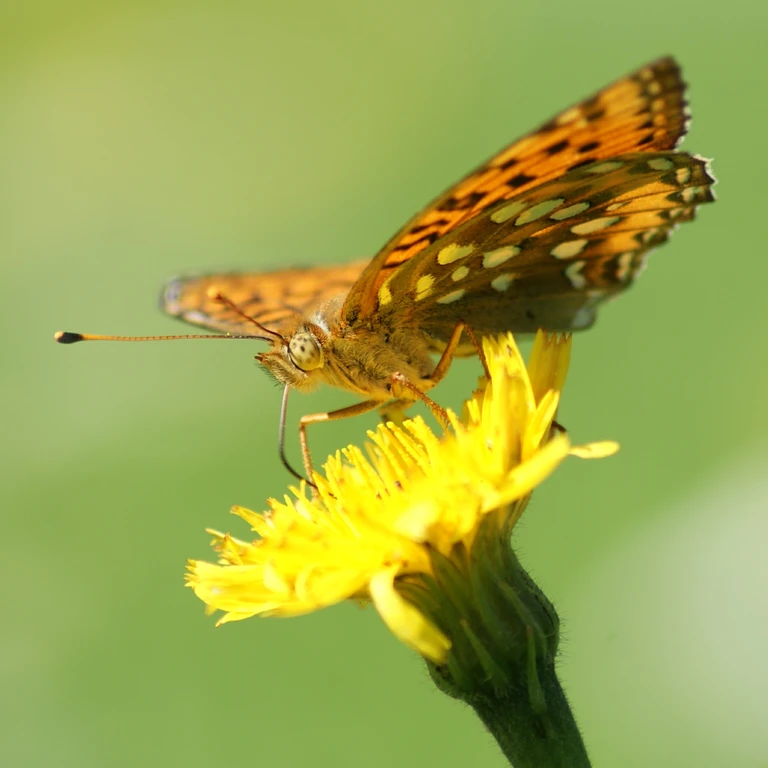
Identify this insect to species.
Speyeria aglaja
